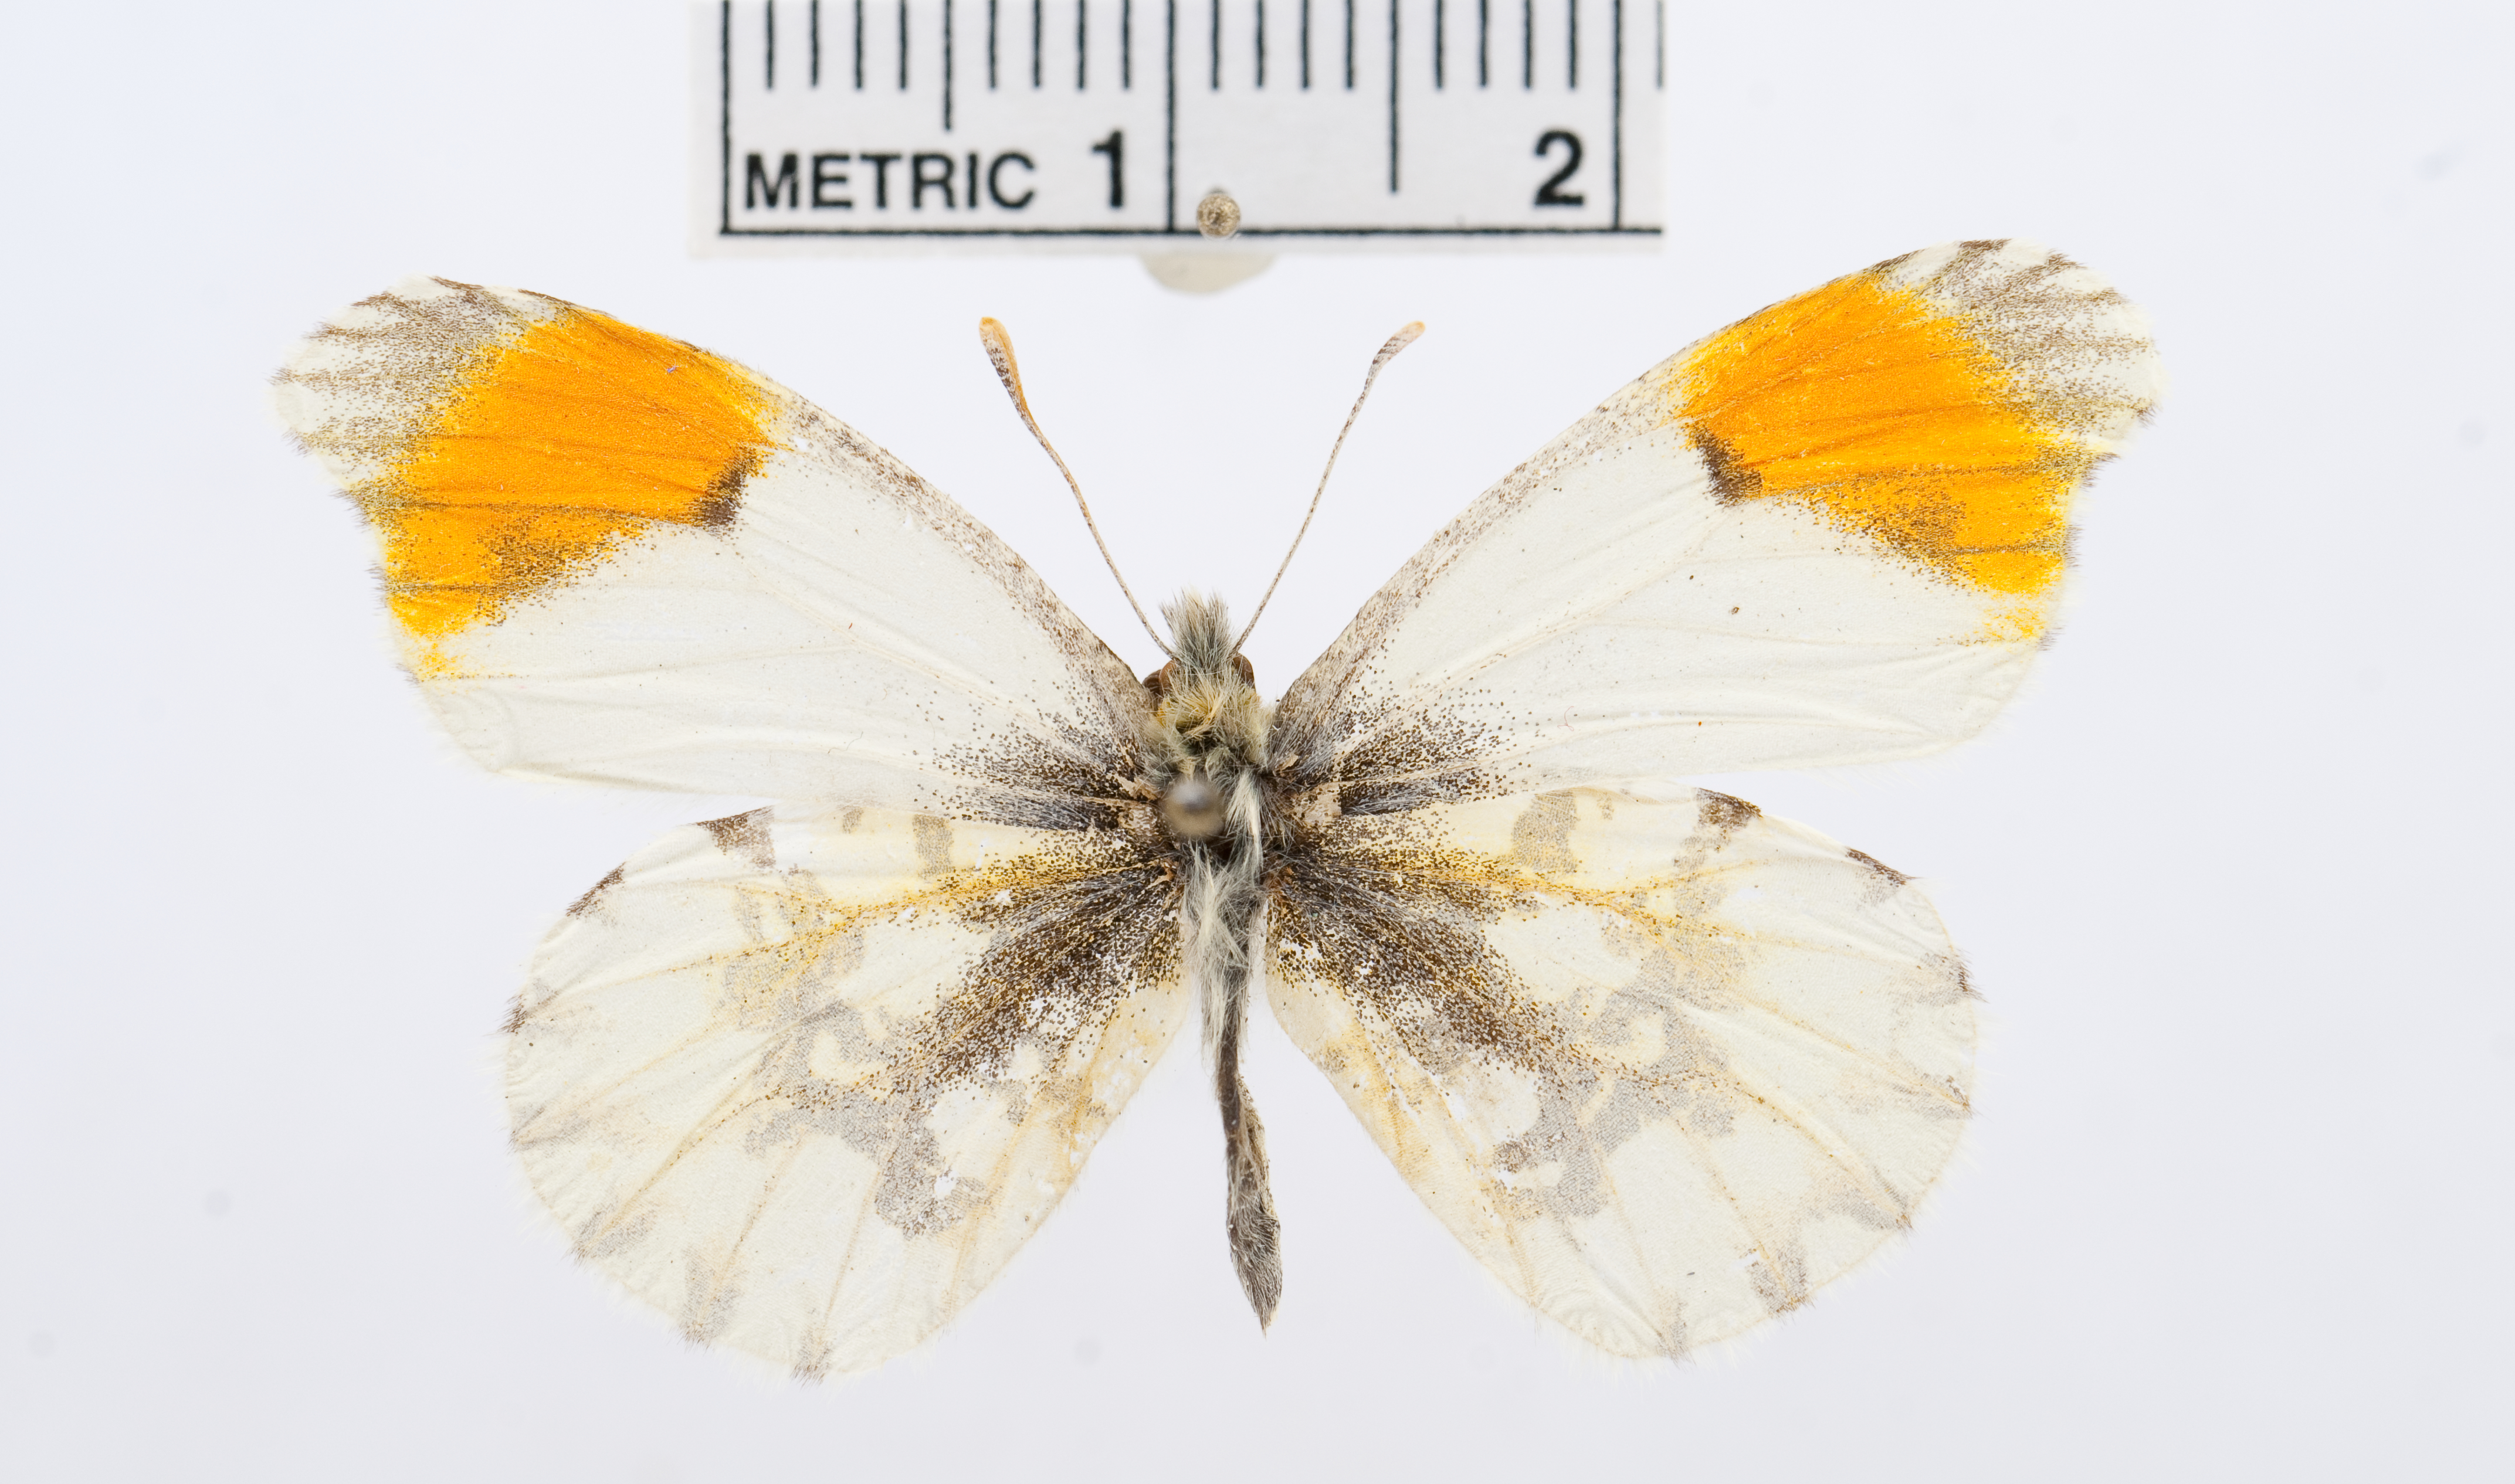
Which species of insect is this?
Anthocharis bieti
